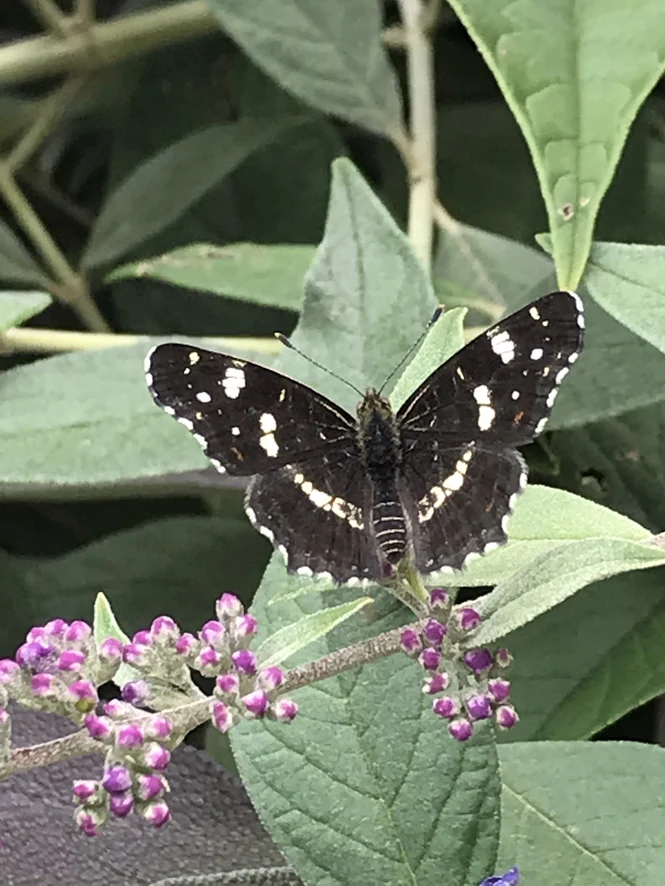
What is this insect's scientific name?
Araschnia levana
